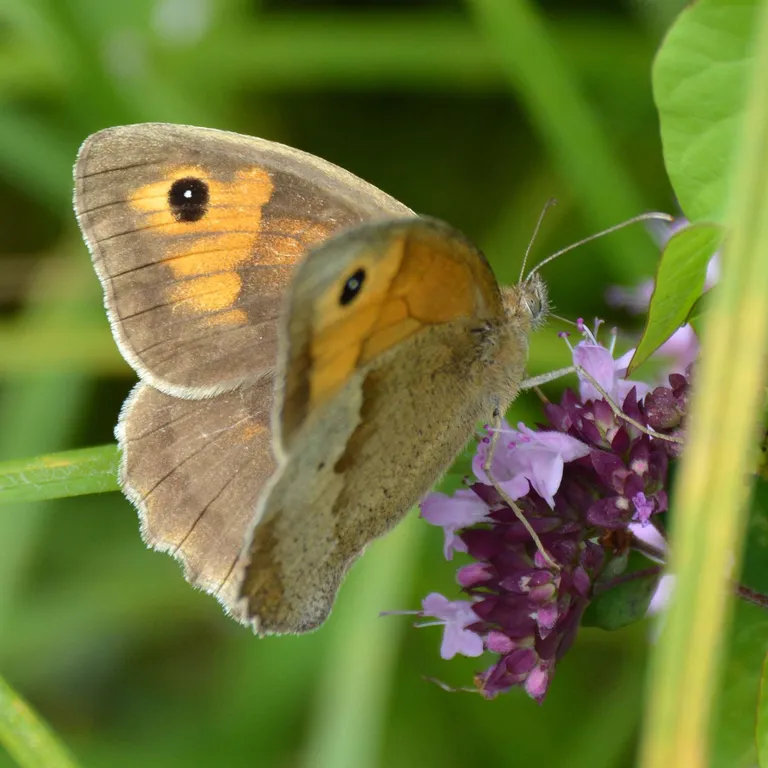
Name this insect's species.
Maniola jurtina
